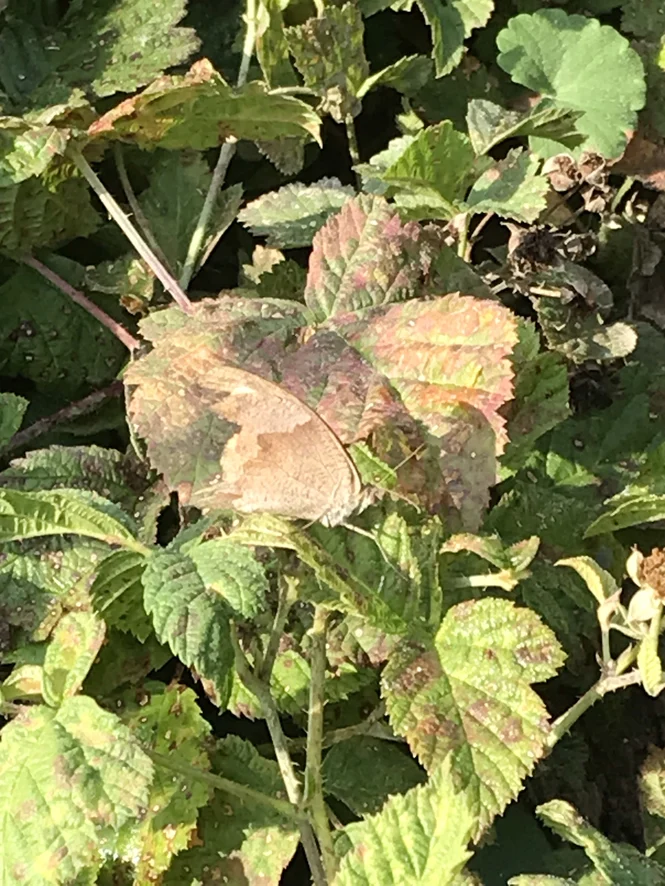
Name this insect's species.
Maniola jurtina
